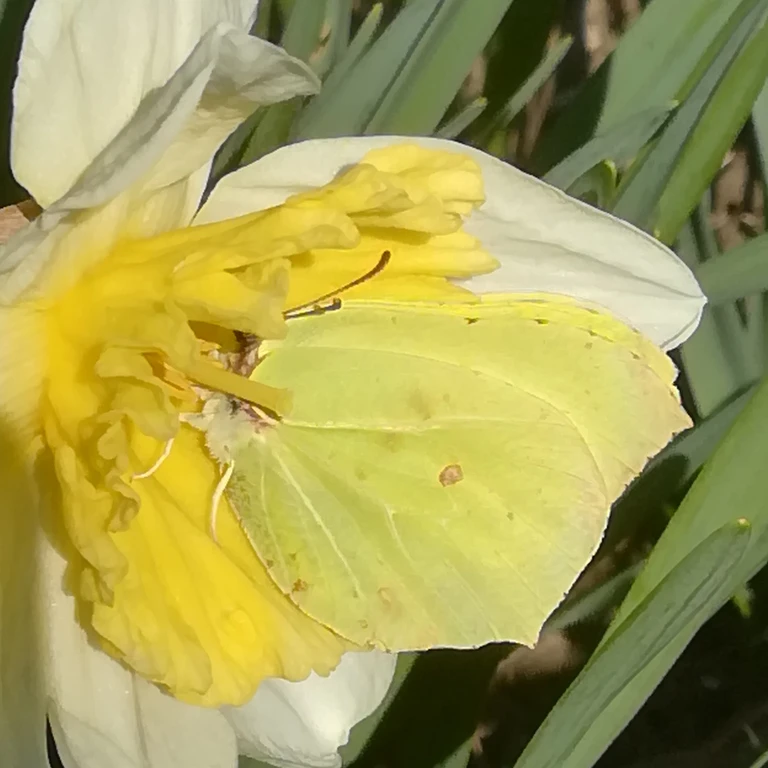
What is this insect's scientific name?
Gonepteryx rhamni
